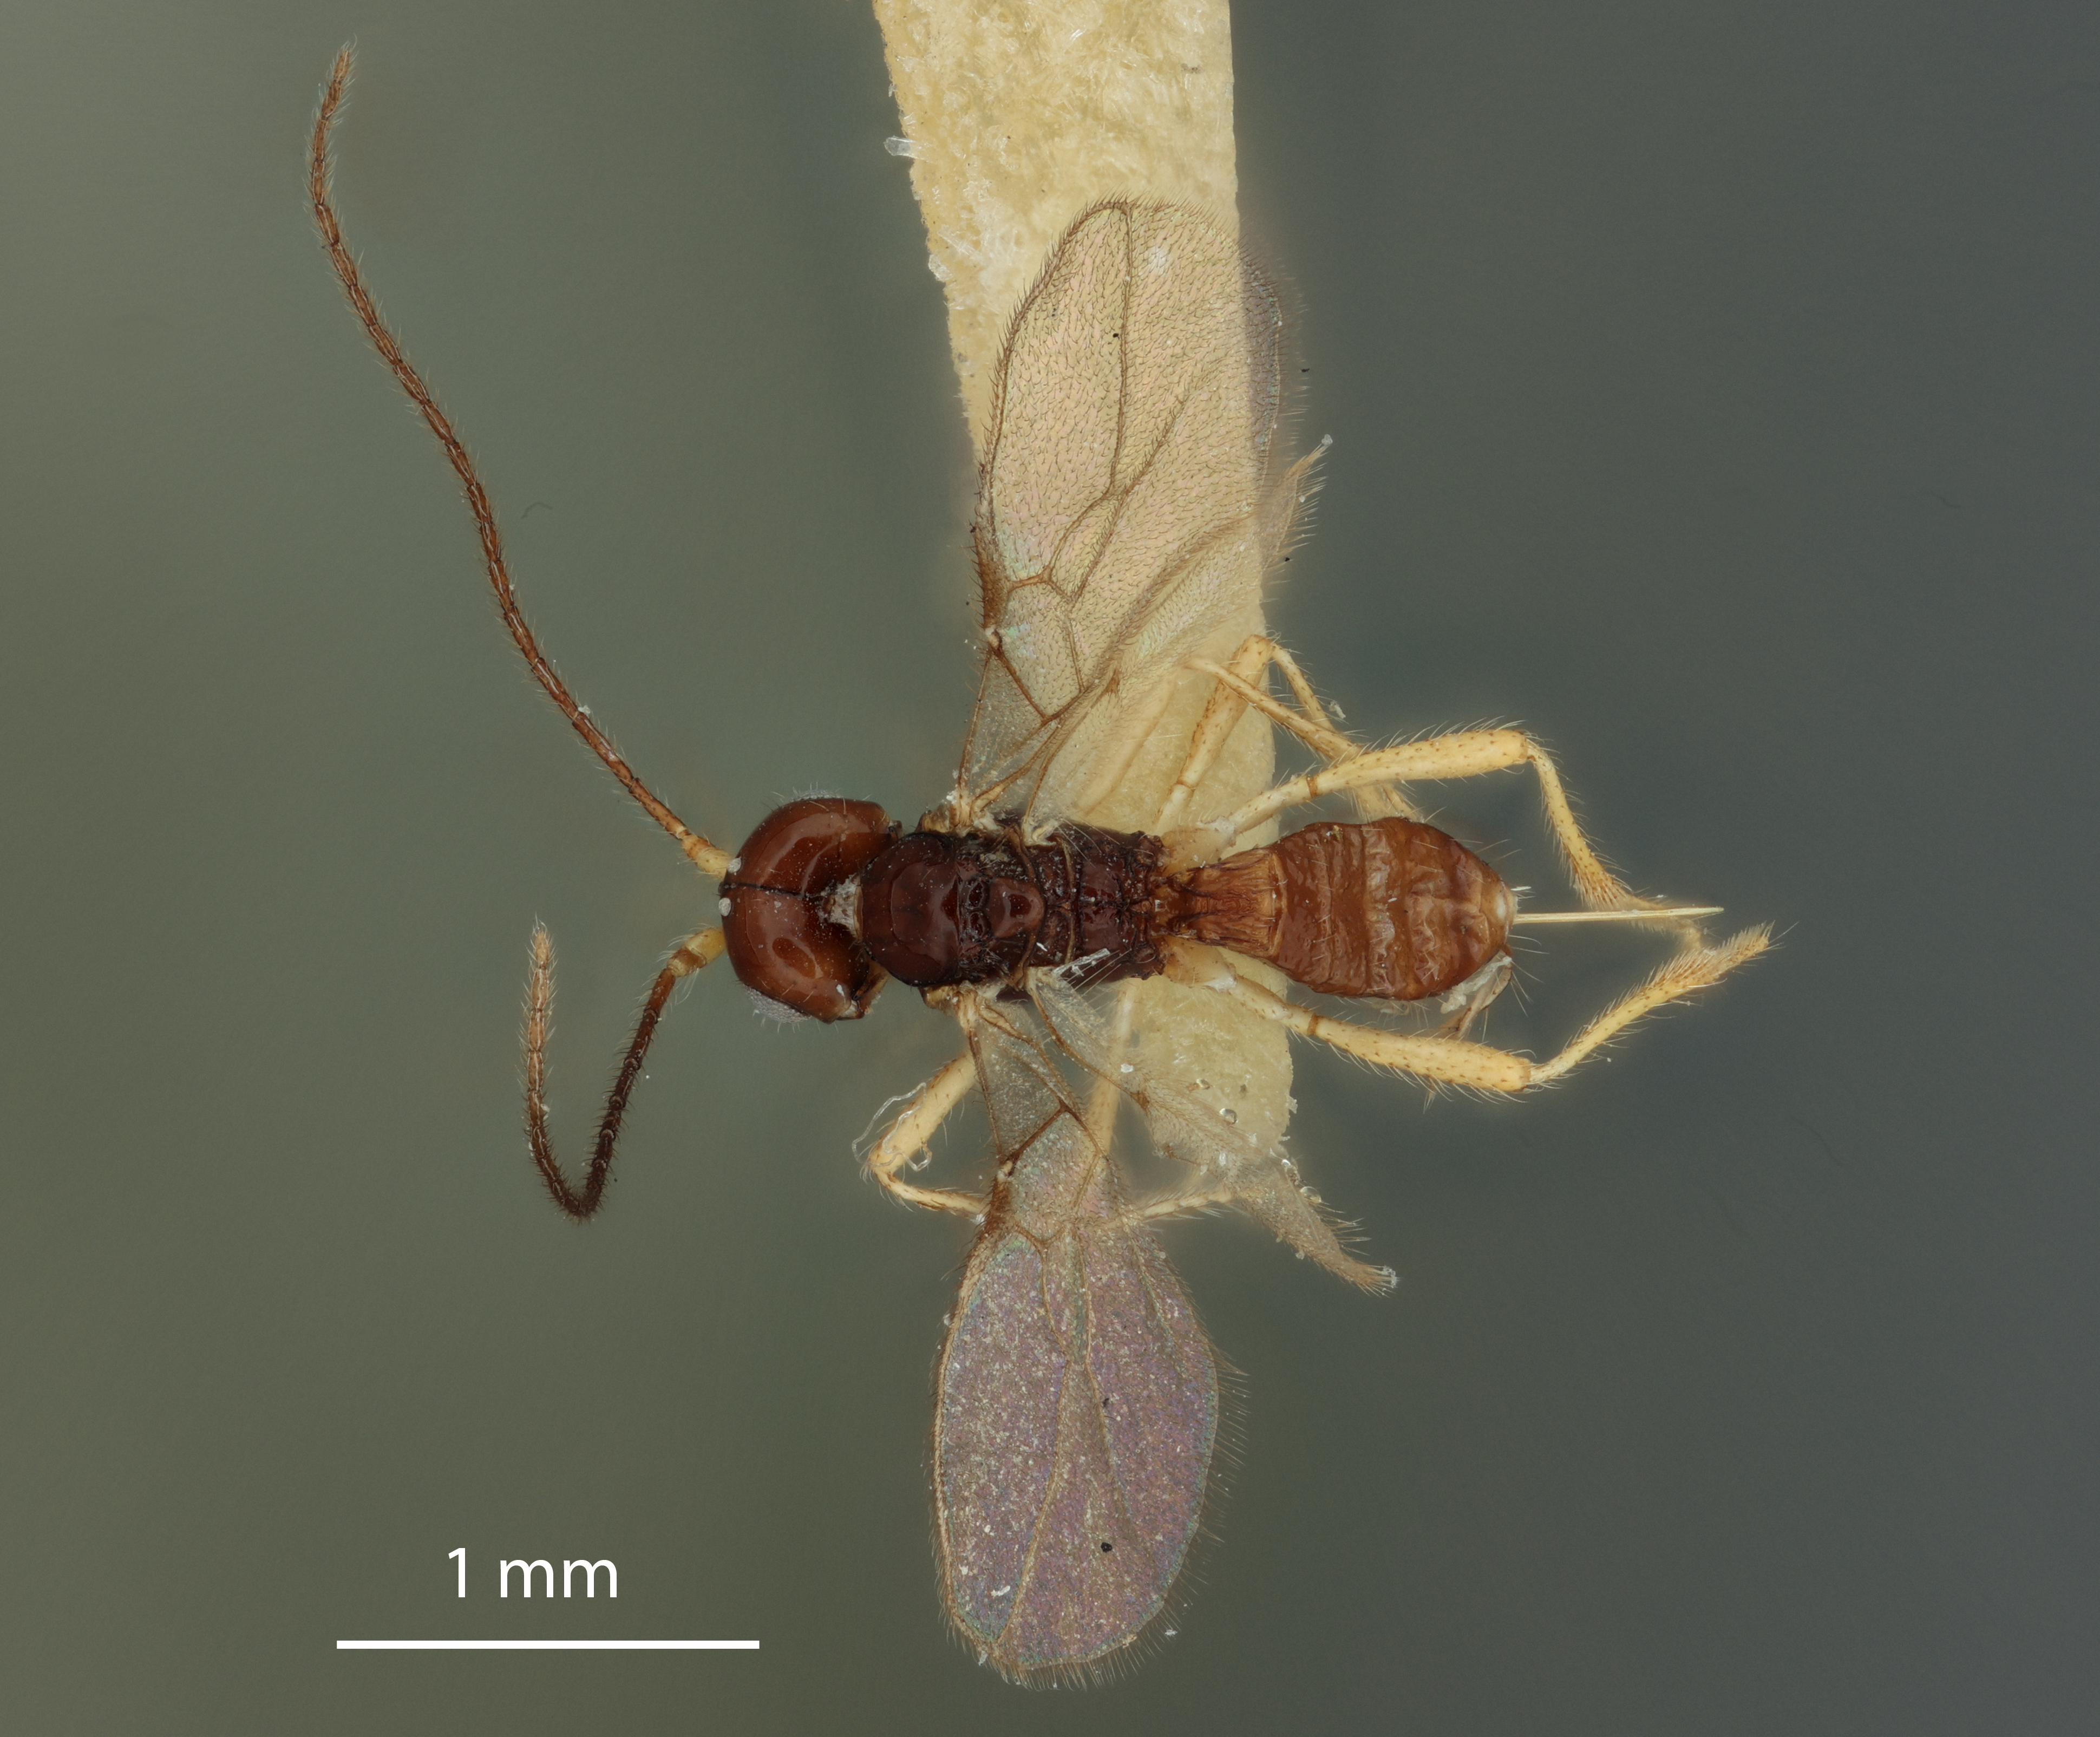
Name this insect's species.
Aphaereta genevensis
